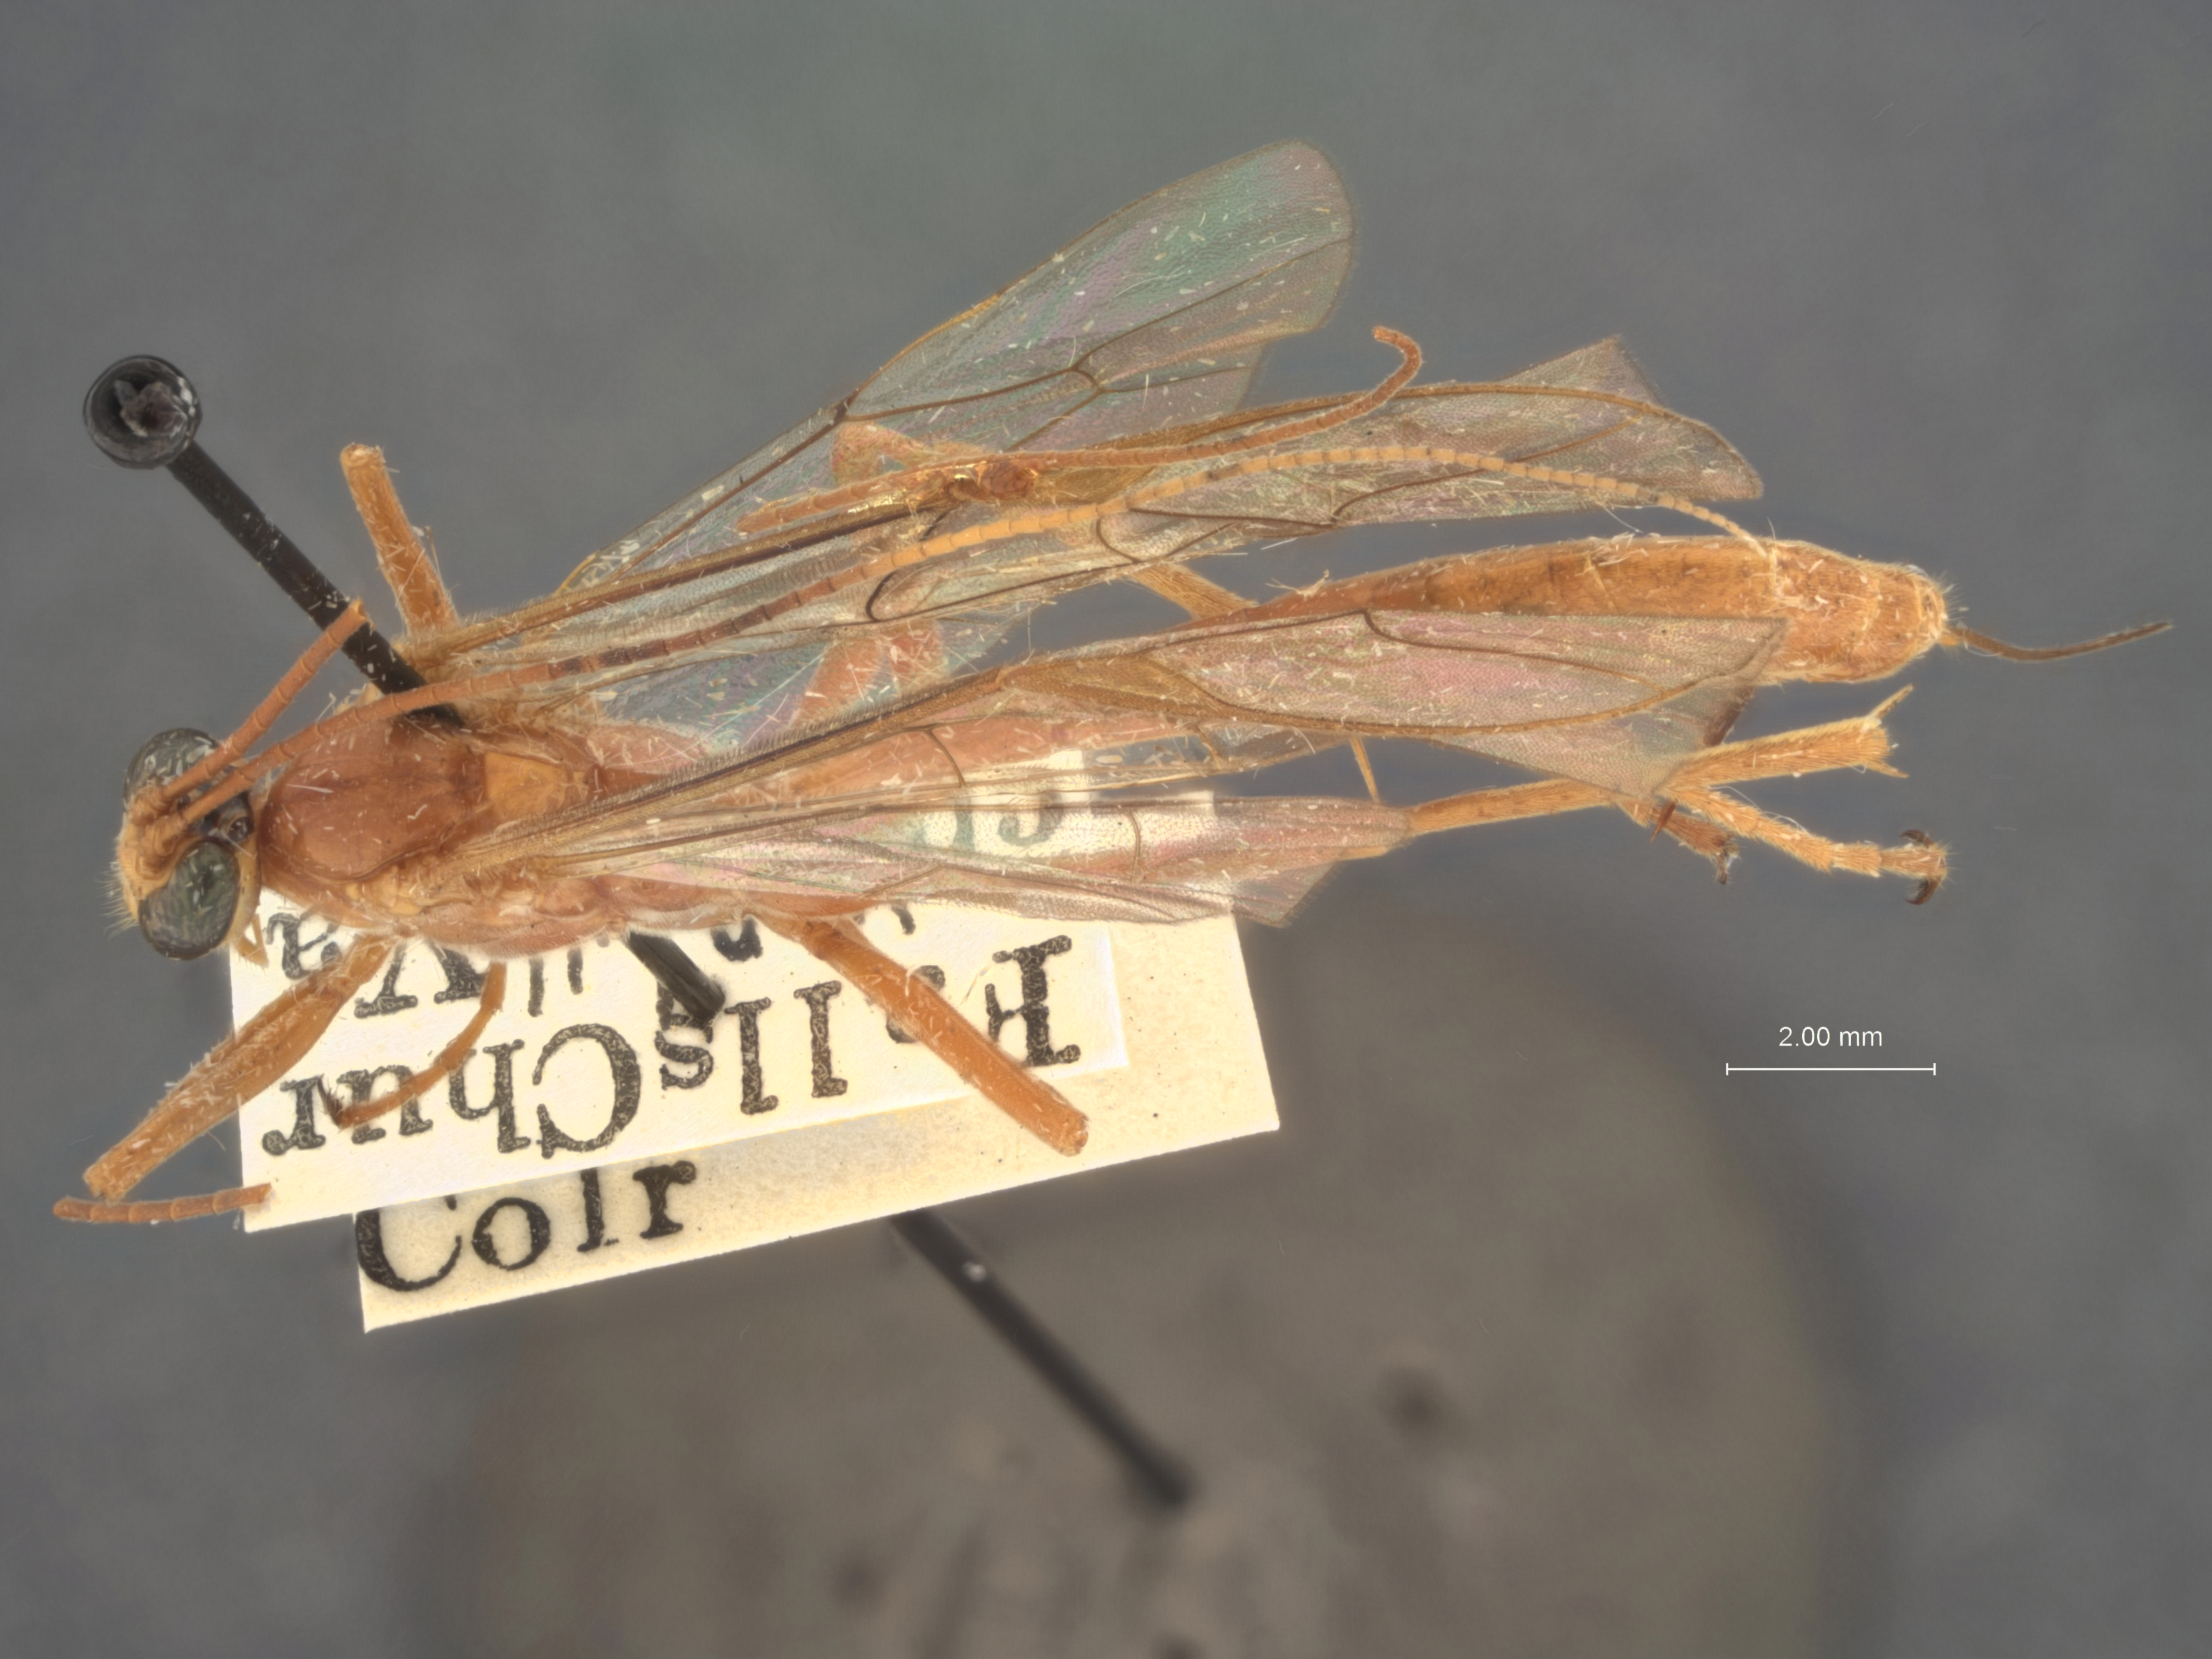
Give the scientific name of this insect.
Paniscus geminatus
